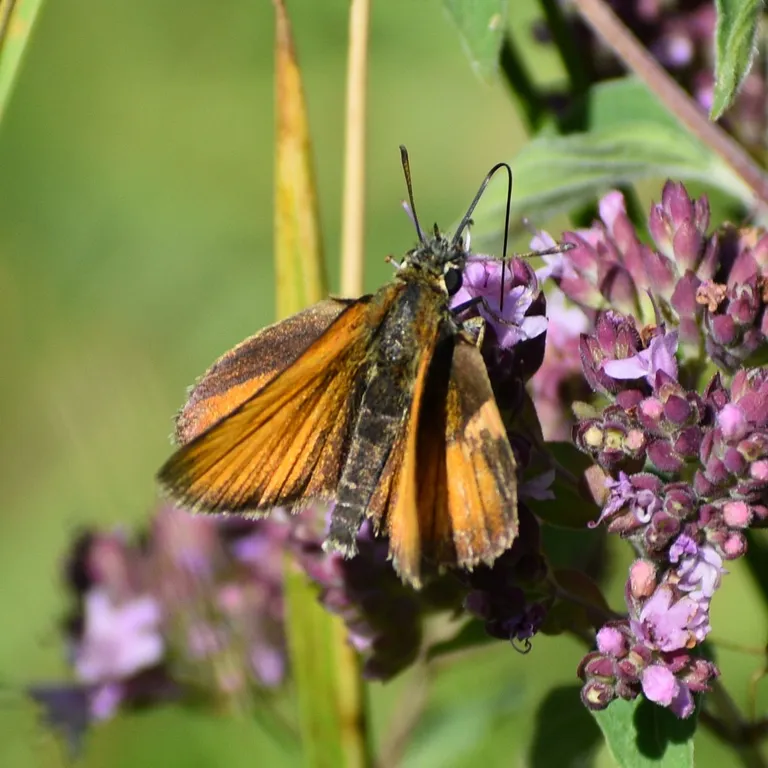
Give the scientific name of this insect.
Thymelicus lineola
